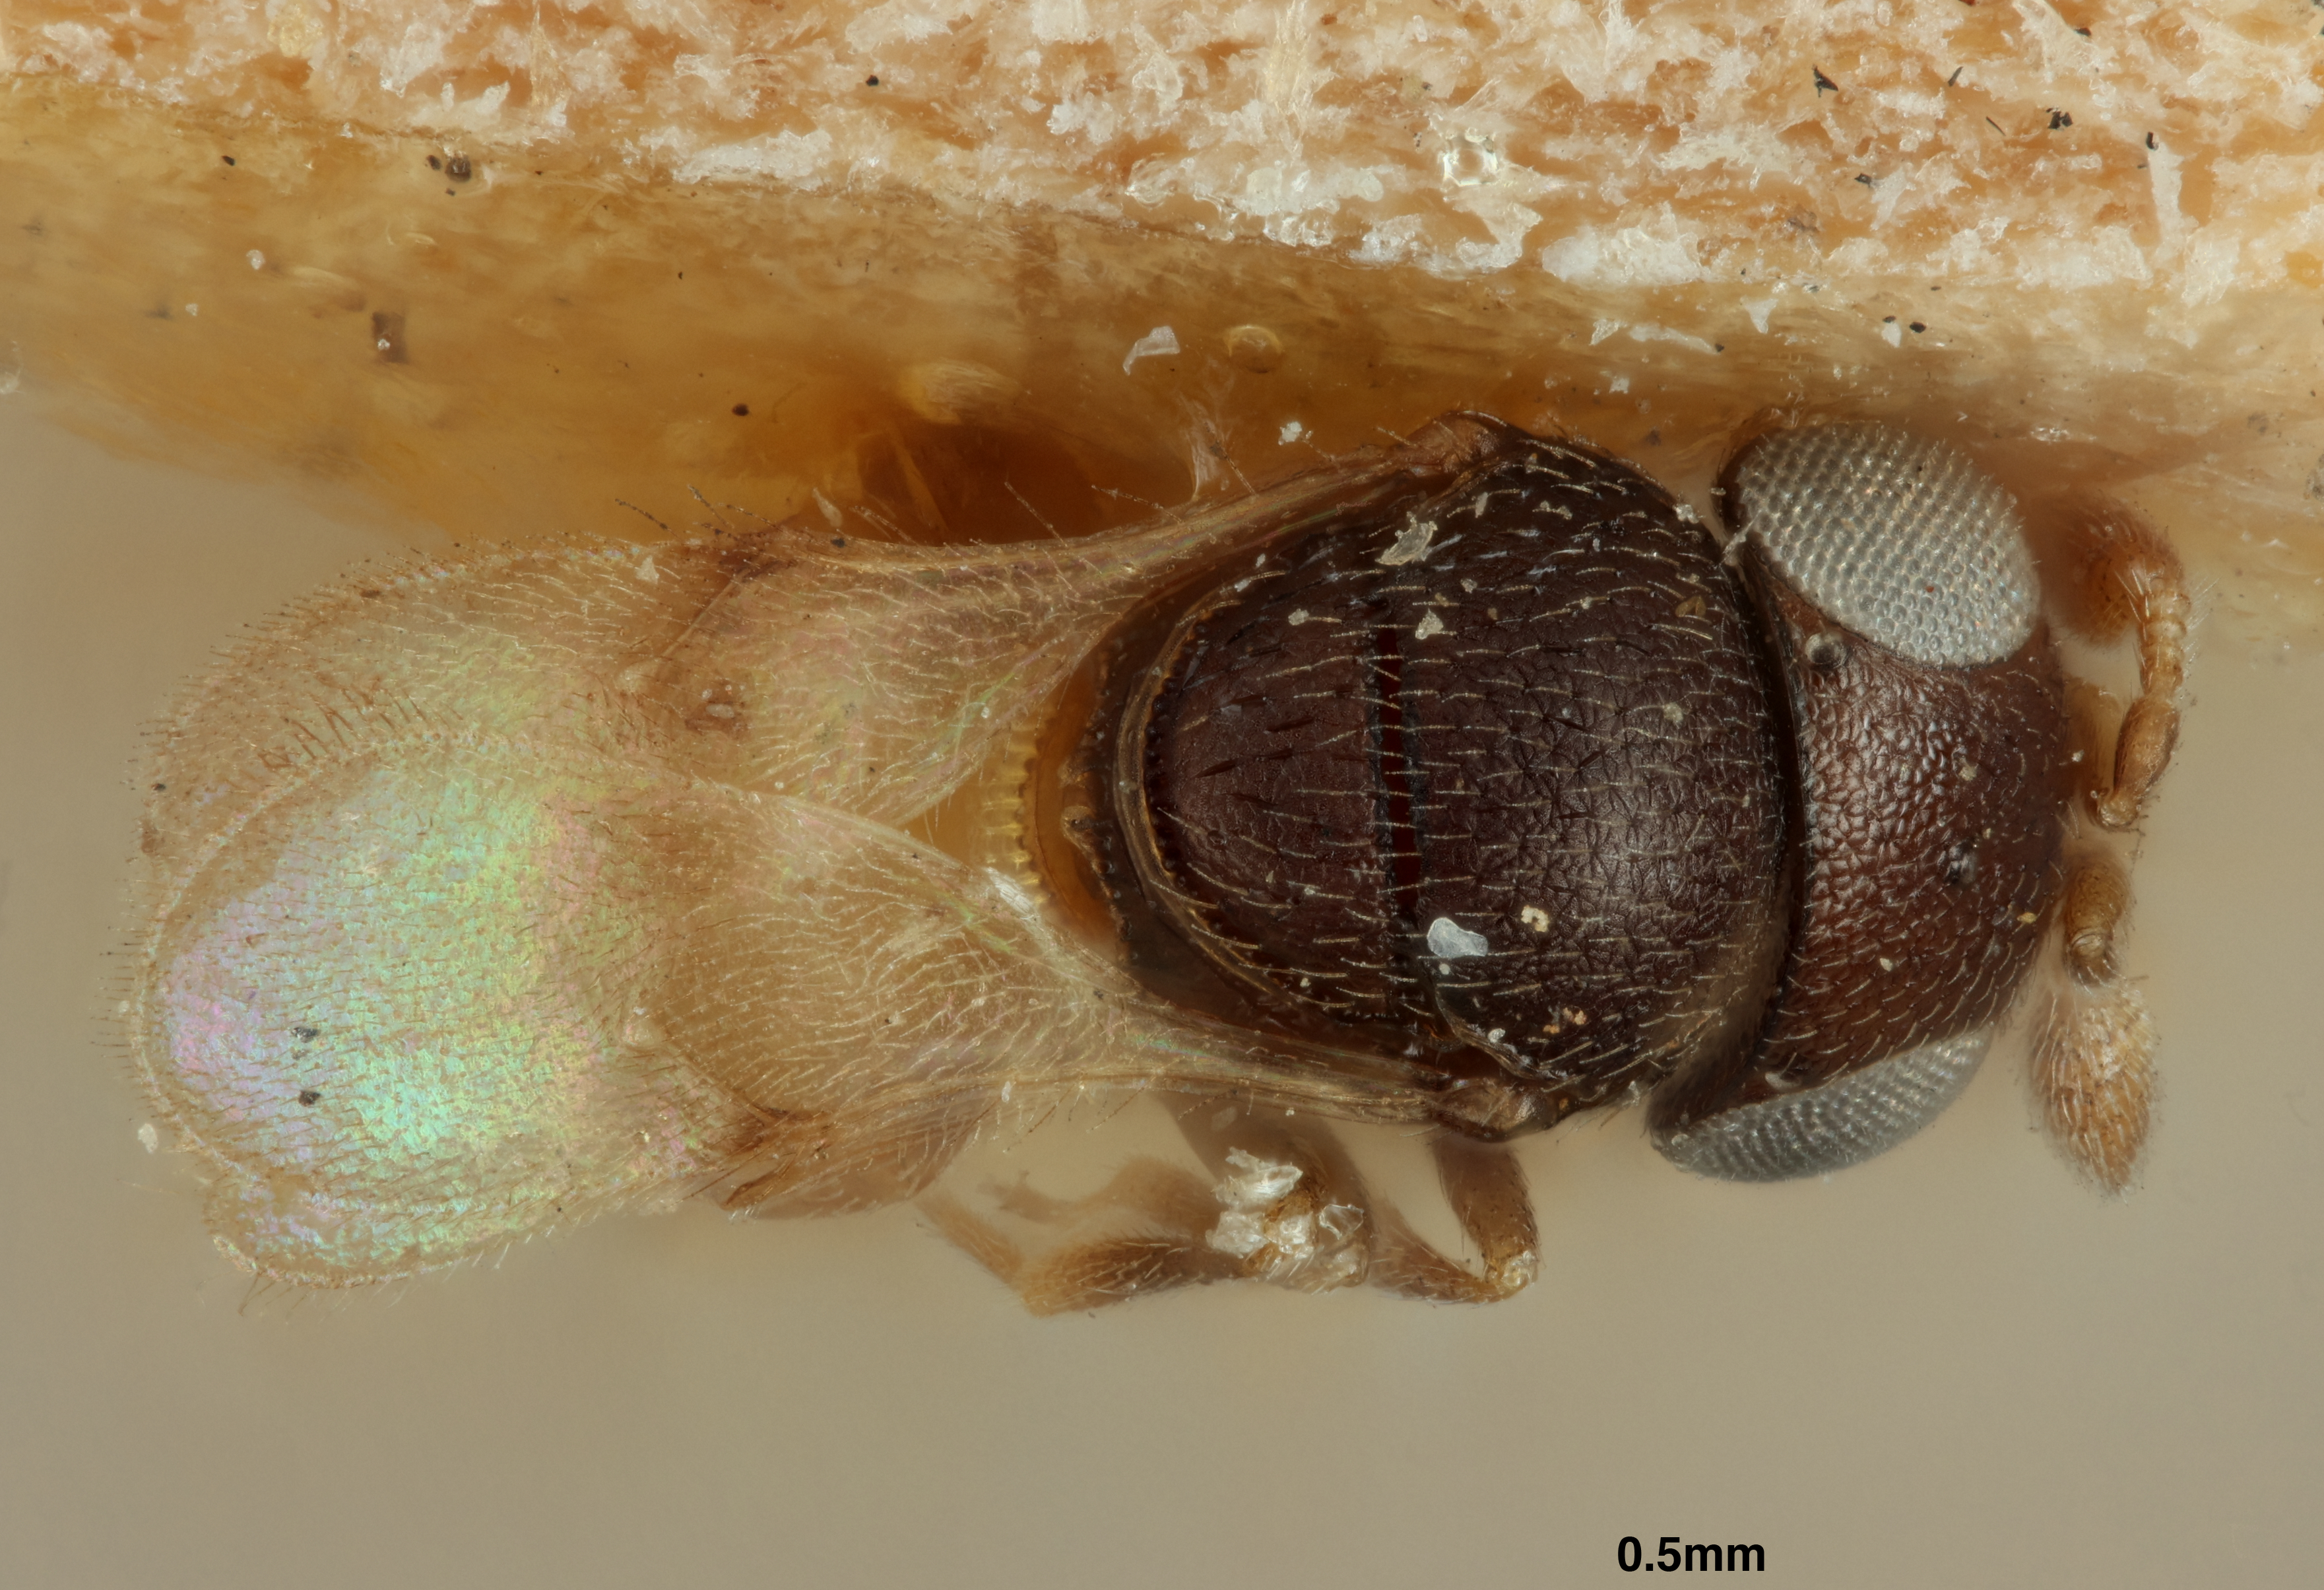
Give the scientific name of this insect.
Acoloides bicolor
